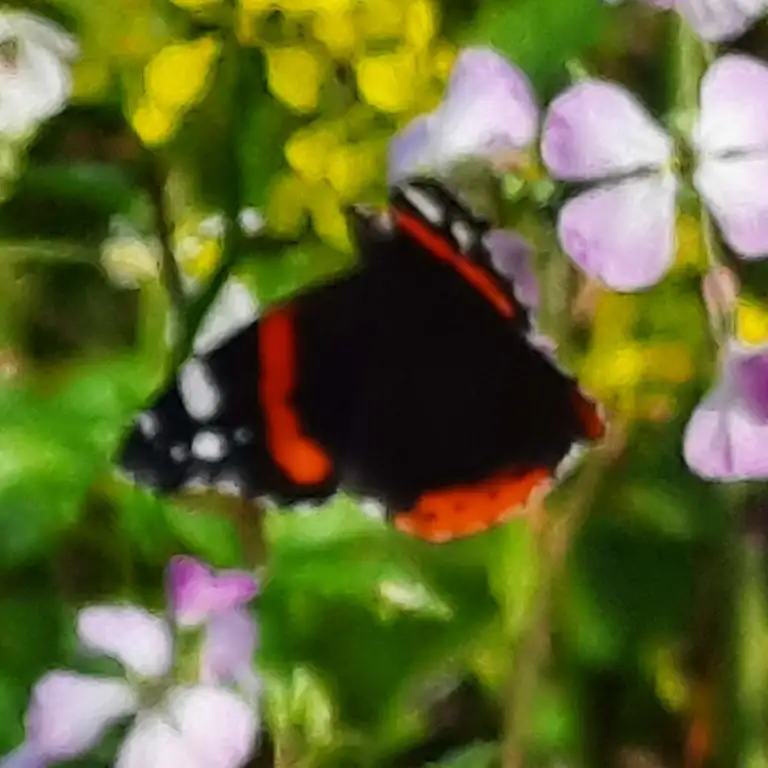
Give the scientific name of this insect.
Vanessa atalanta
